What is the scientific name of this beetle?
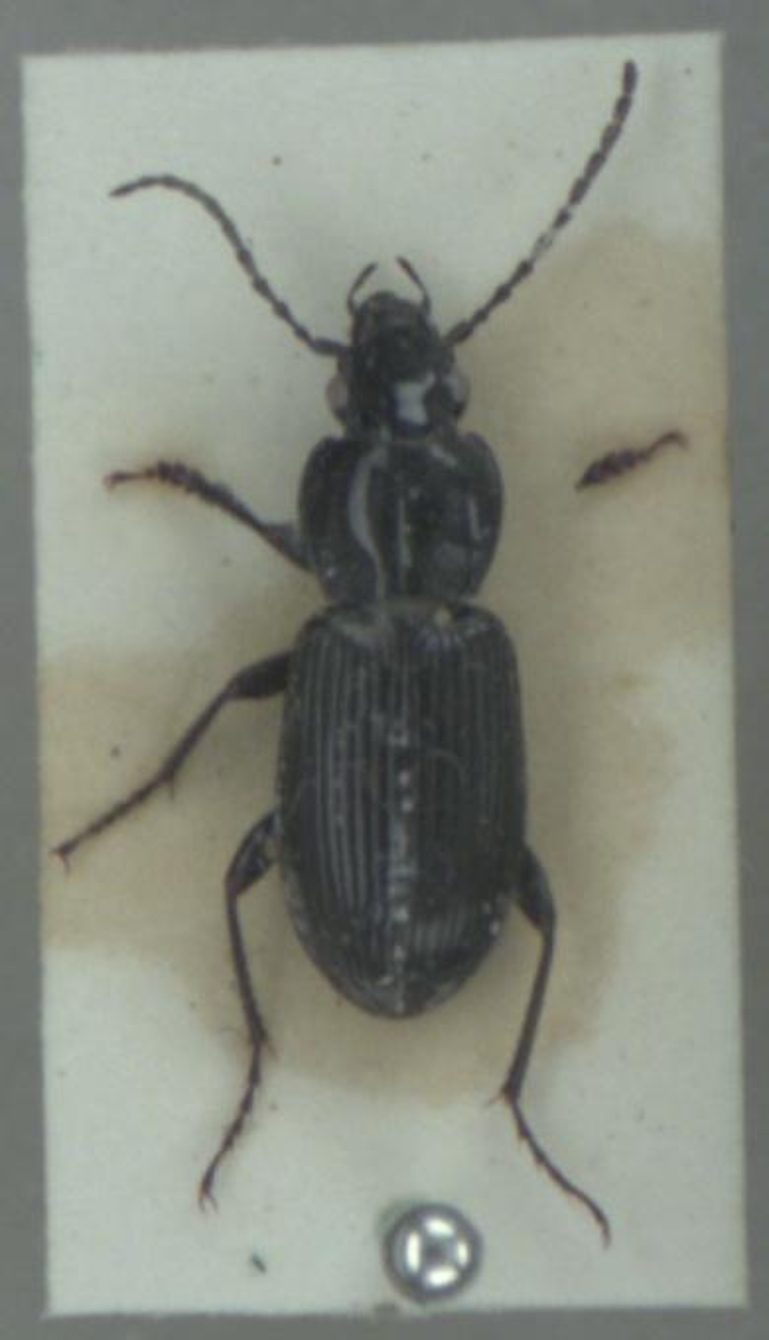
Pterostichus nigrita
